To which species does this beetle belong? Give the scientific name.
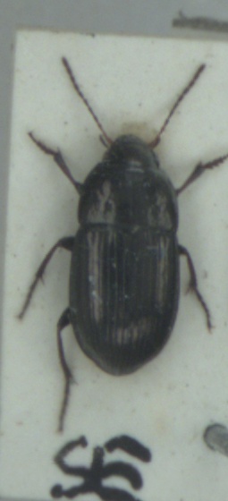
Amara convexior
